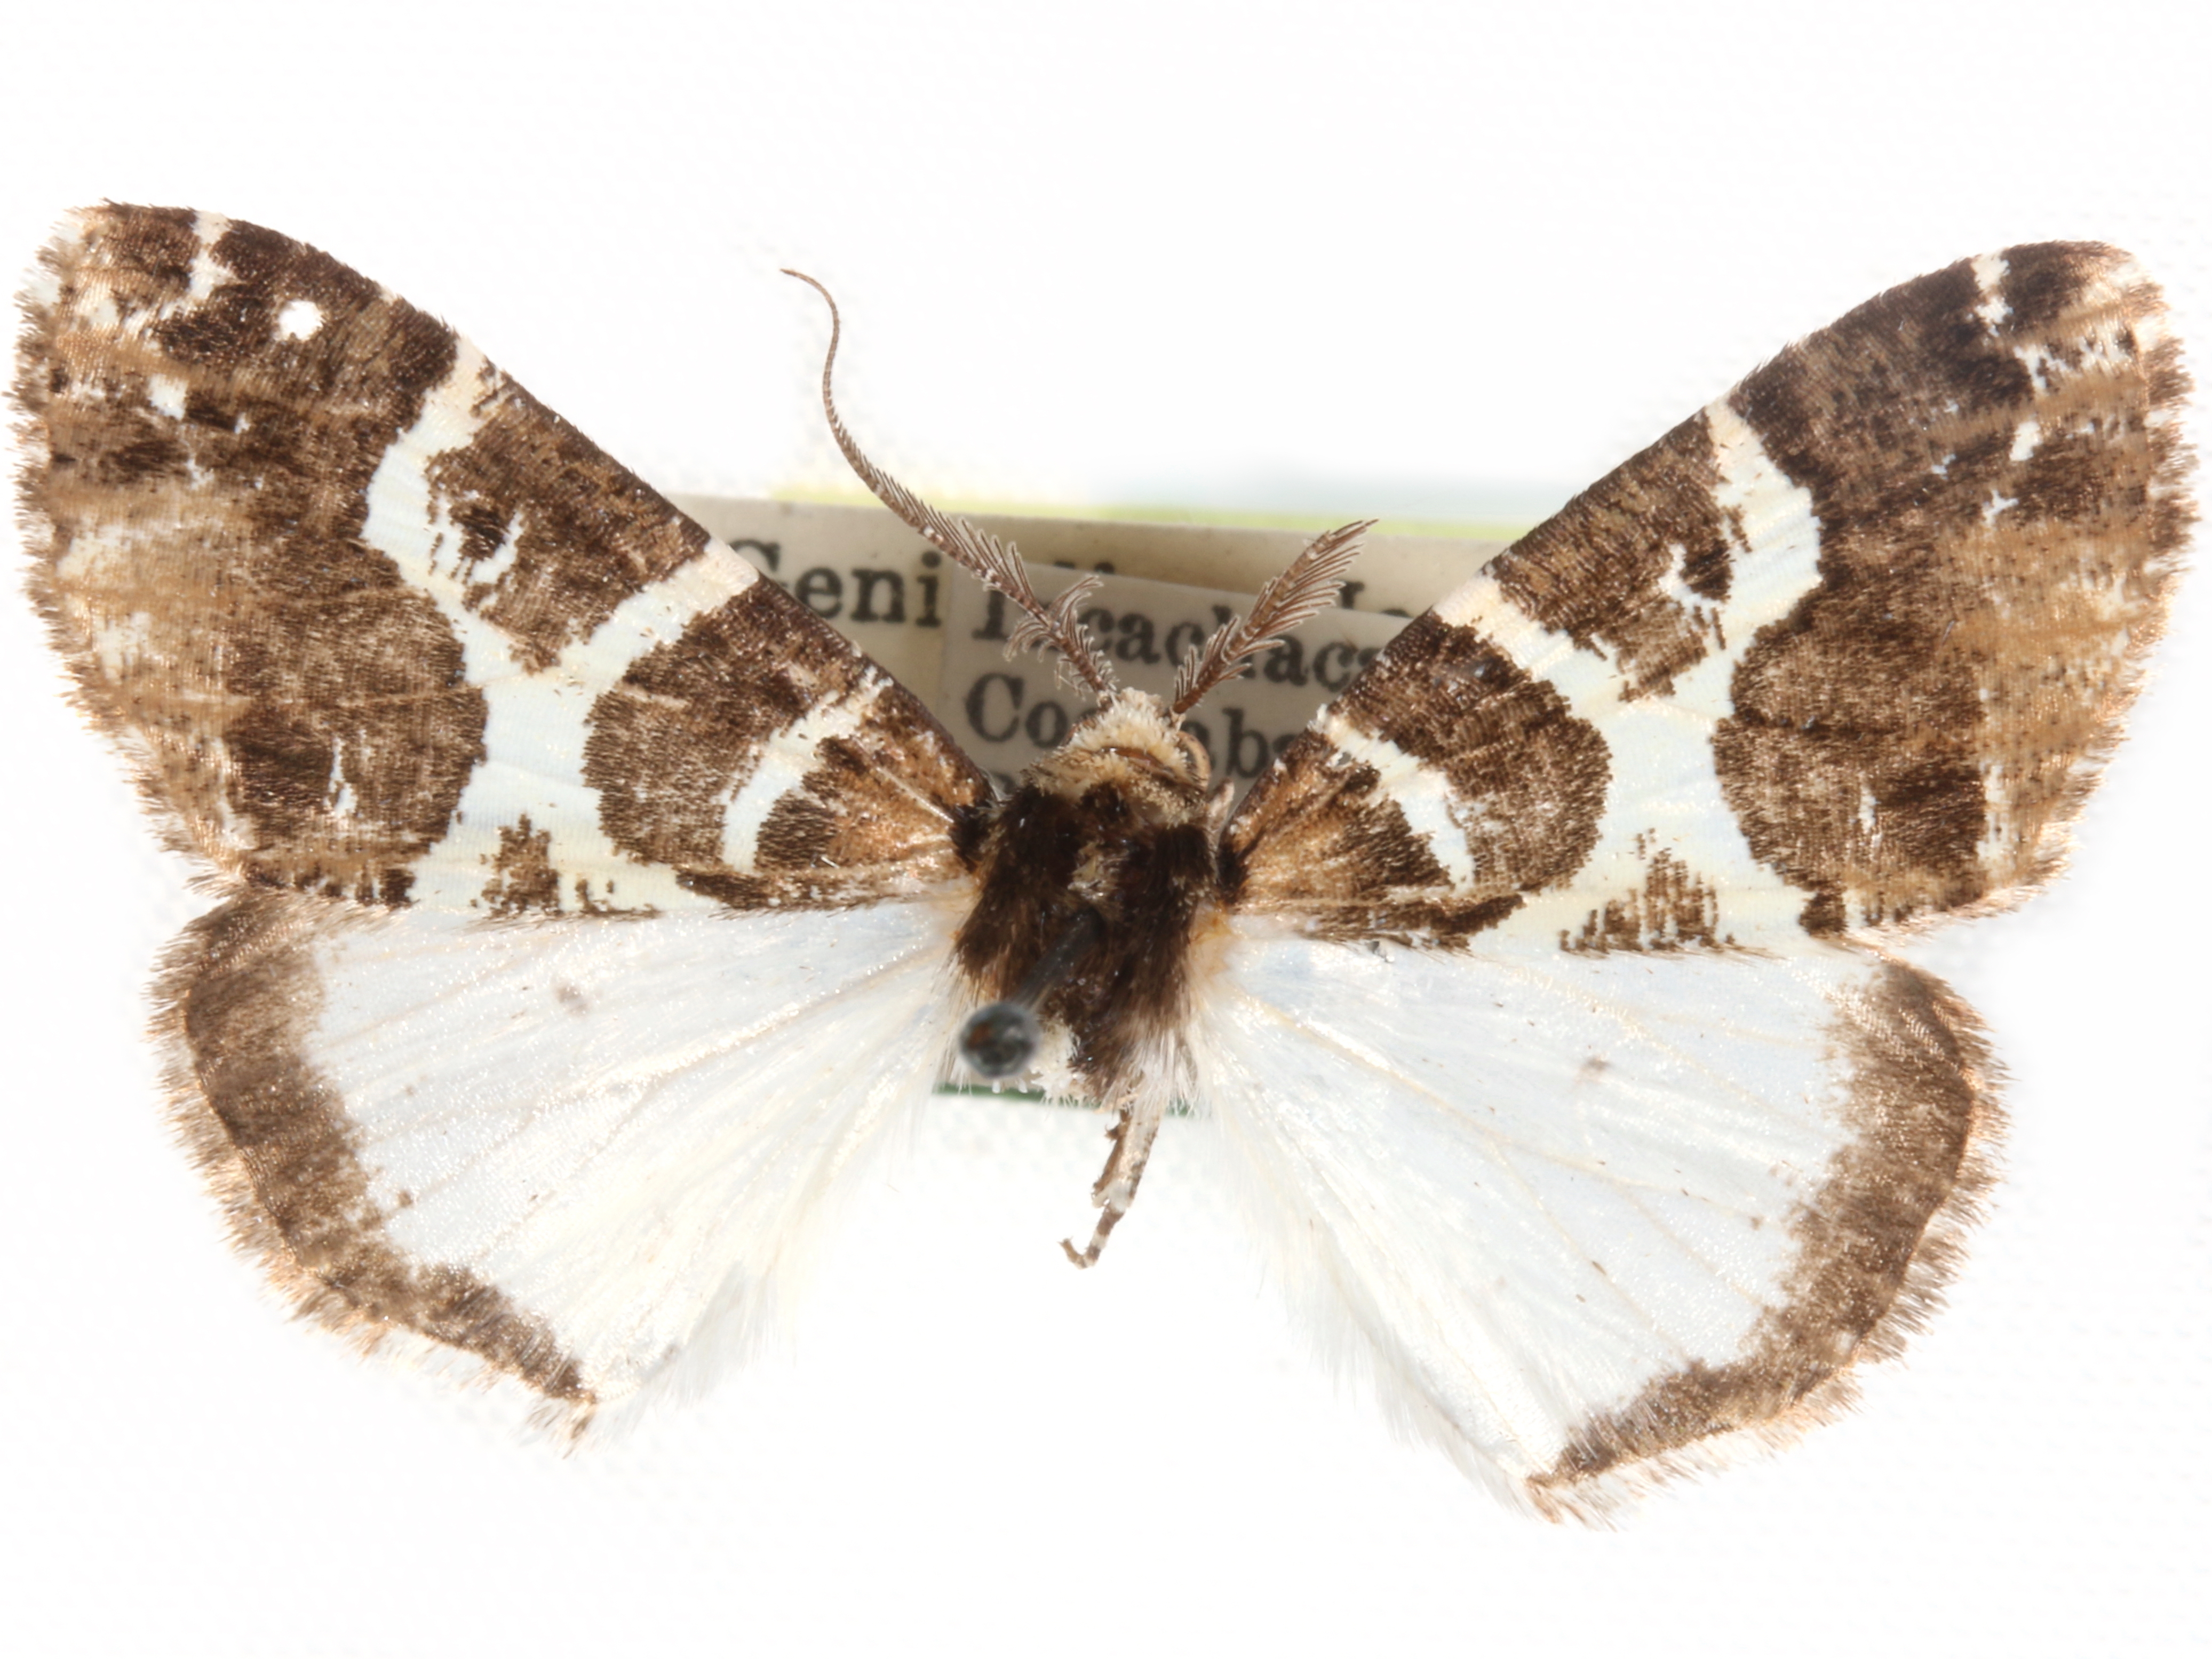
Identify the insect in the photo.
Arizela dulcis
